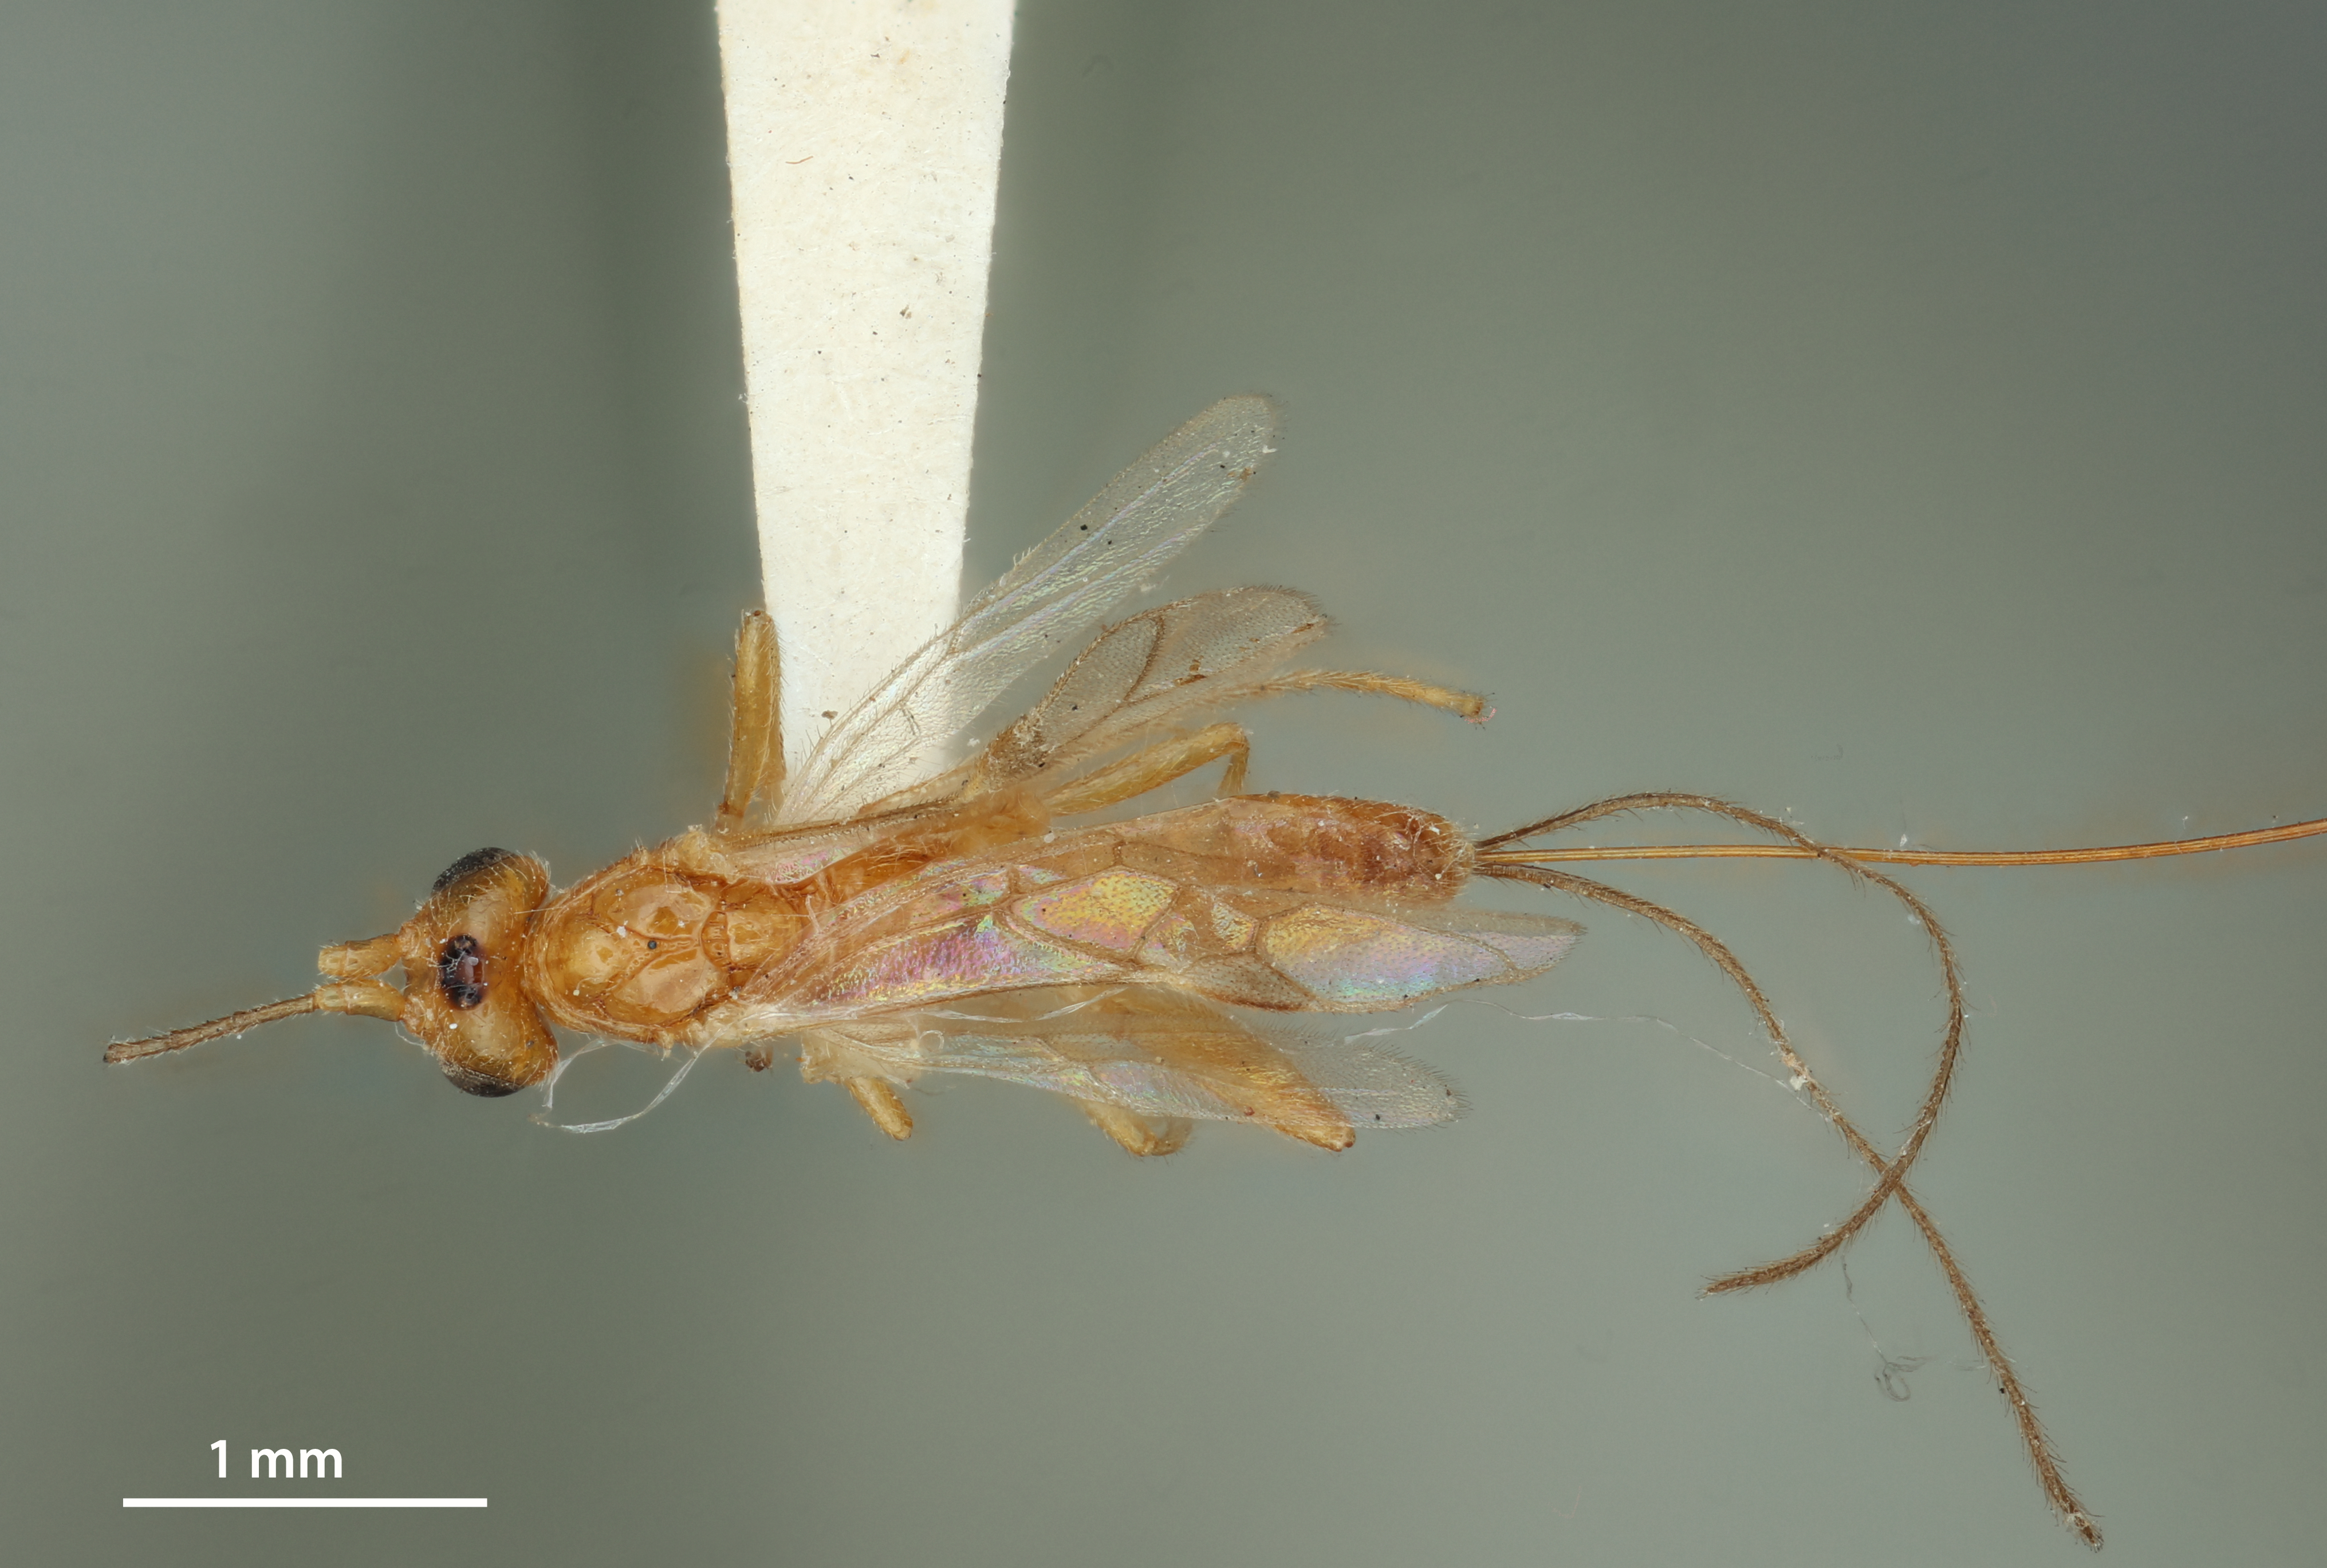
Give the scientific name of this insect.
Macrocentrus nicevillei
